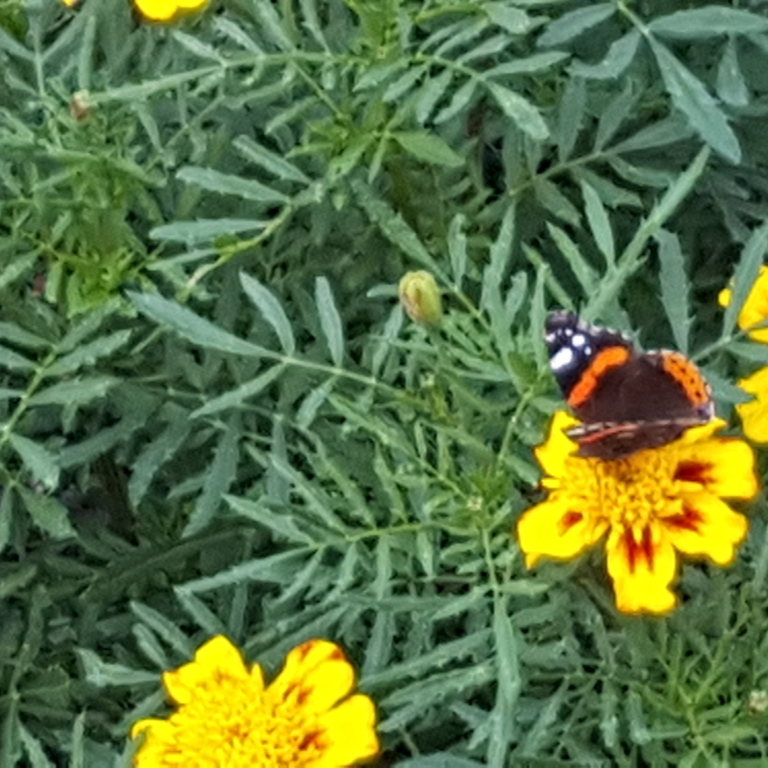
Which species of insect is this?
Vanessa atalanta
